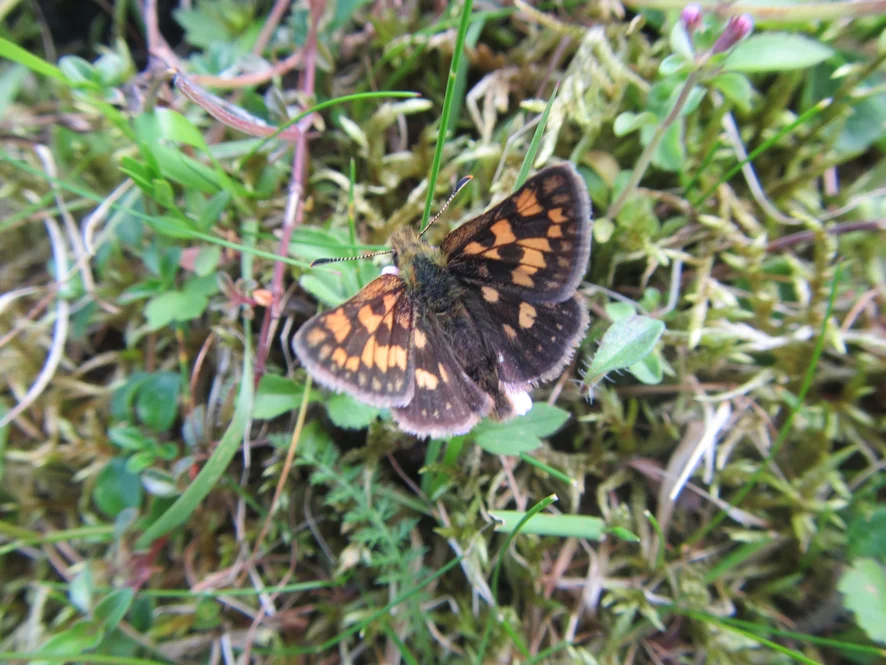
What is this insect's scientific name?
Carterocephalus palaemon
